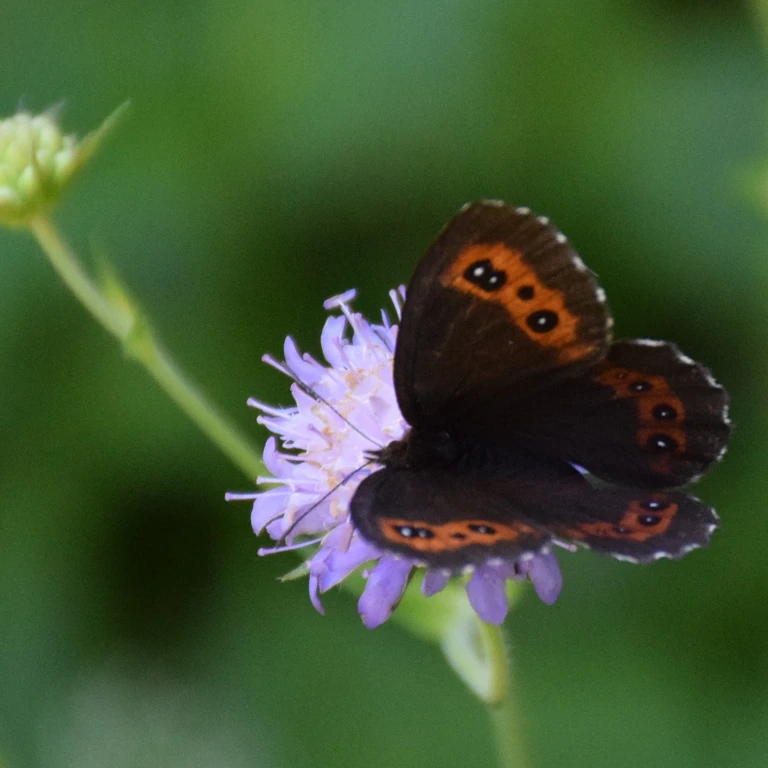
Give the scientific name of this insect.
Erebia ligea
